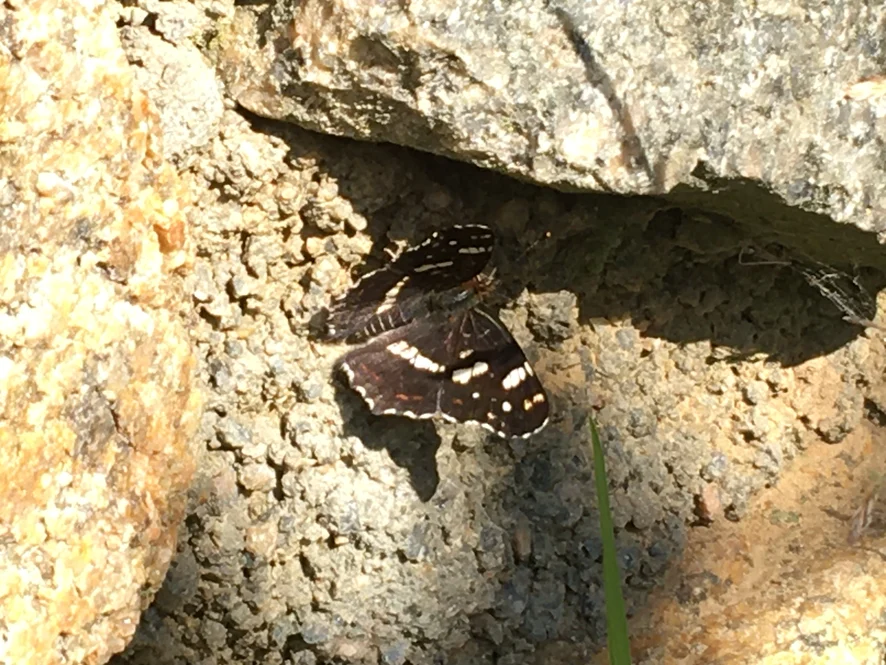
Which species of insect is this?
Araschnia levana
